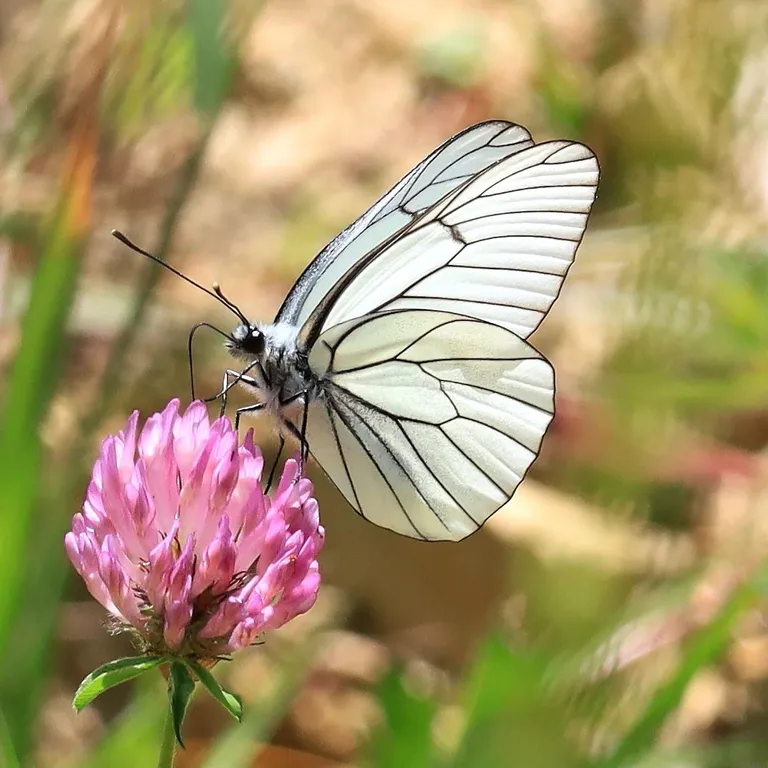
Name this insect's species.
Aporia crataegi
